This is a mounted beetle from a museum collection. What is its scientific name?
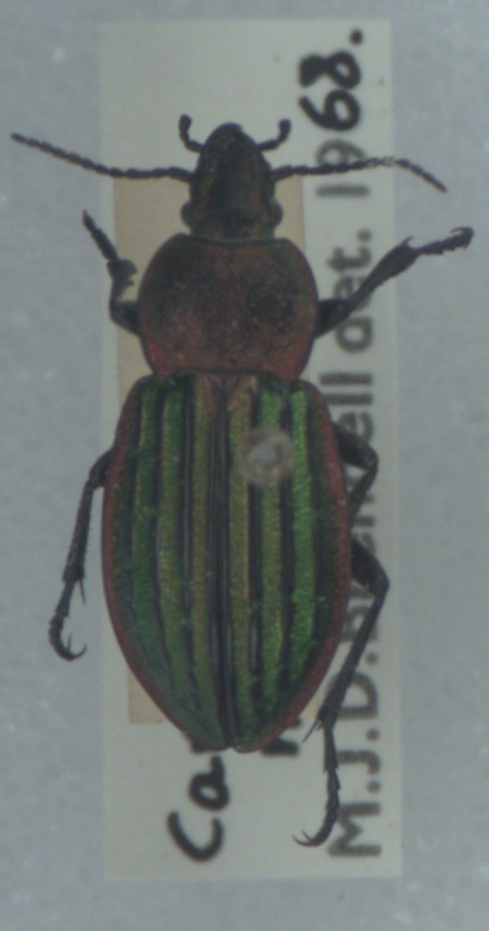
Carabus nitens
